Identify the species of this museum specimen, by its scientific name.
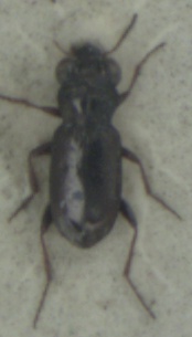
Notiophilus rufipes
